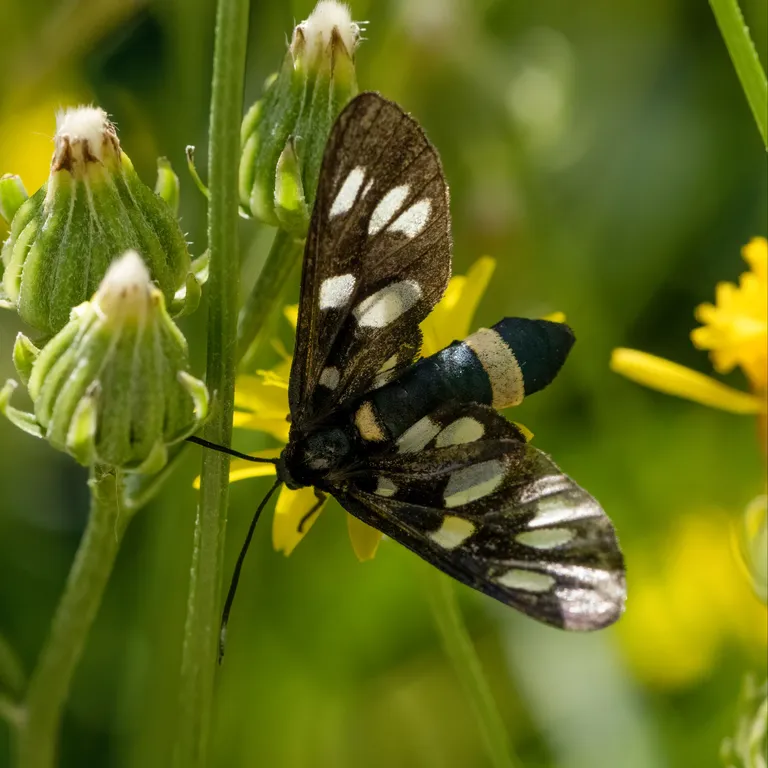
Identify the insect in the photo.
Amata phegea
